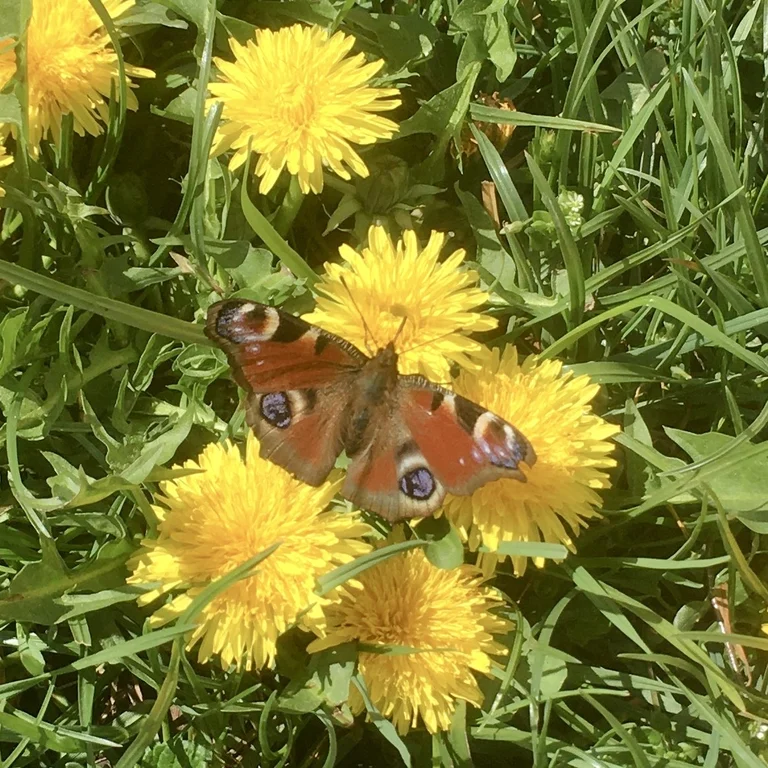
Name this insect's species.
Aglais io
